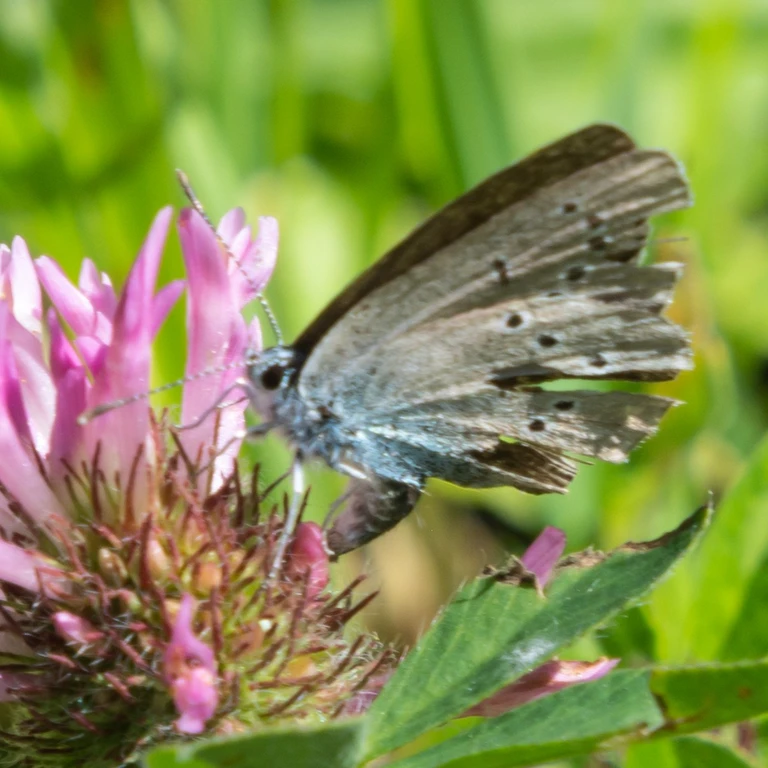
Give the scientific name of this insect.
Cyaniris semiargus
